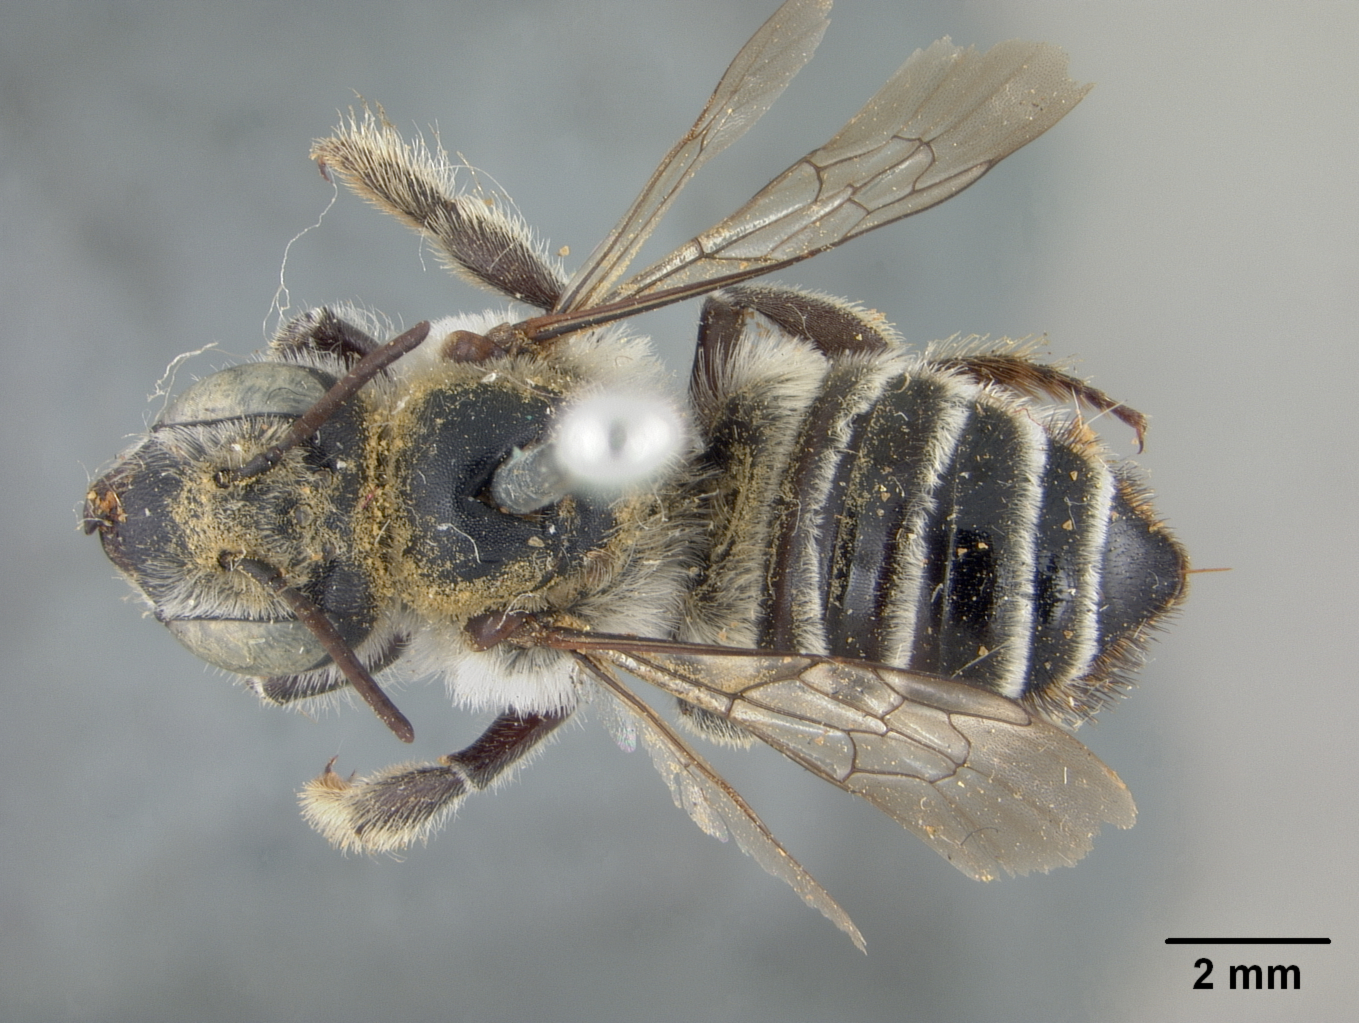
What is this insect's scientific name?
Megachile anograe
